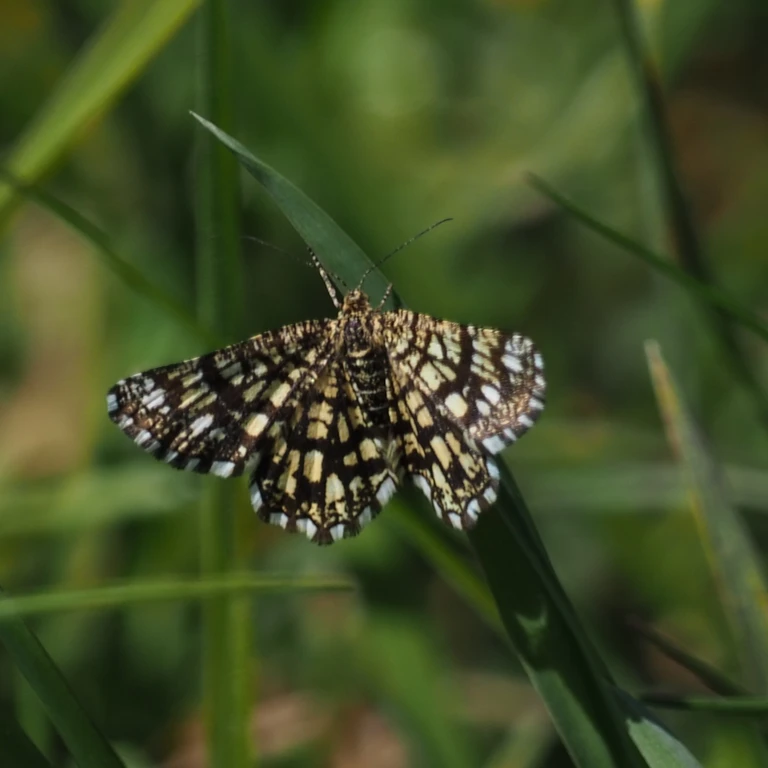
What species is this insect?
Chiasmia clathrata
